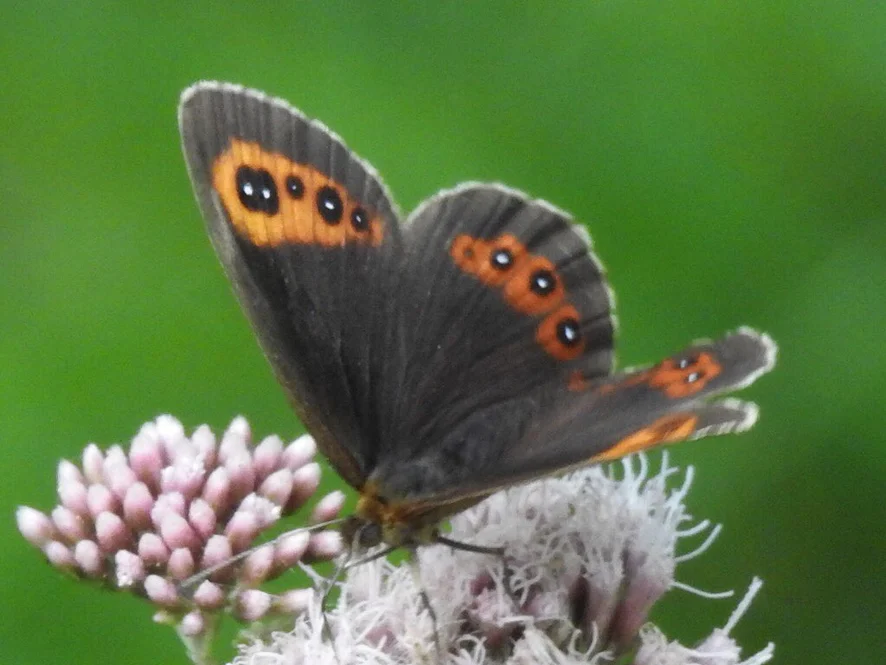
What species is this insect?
Erebia aethiops
